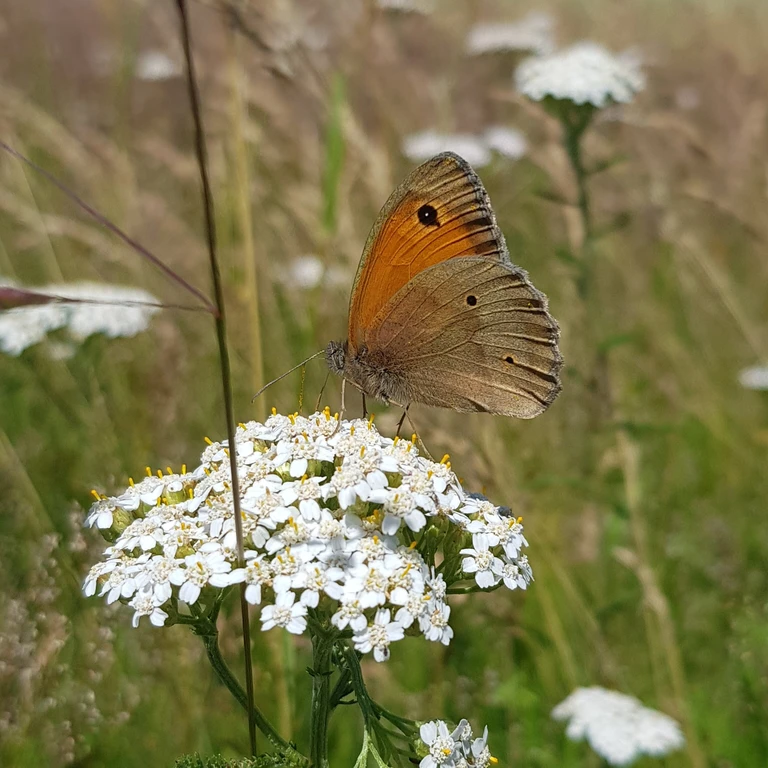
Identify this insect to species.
Maniola jurtina
